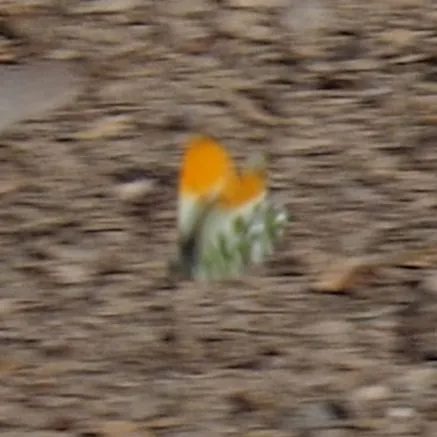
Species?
Anthocharis cardamines
